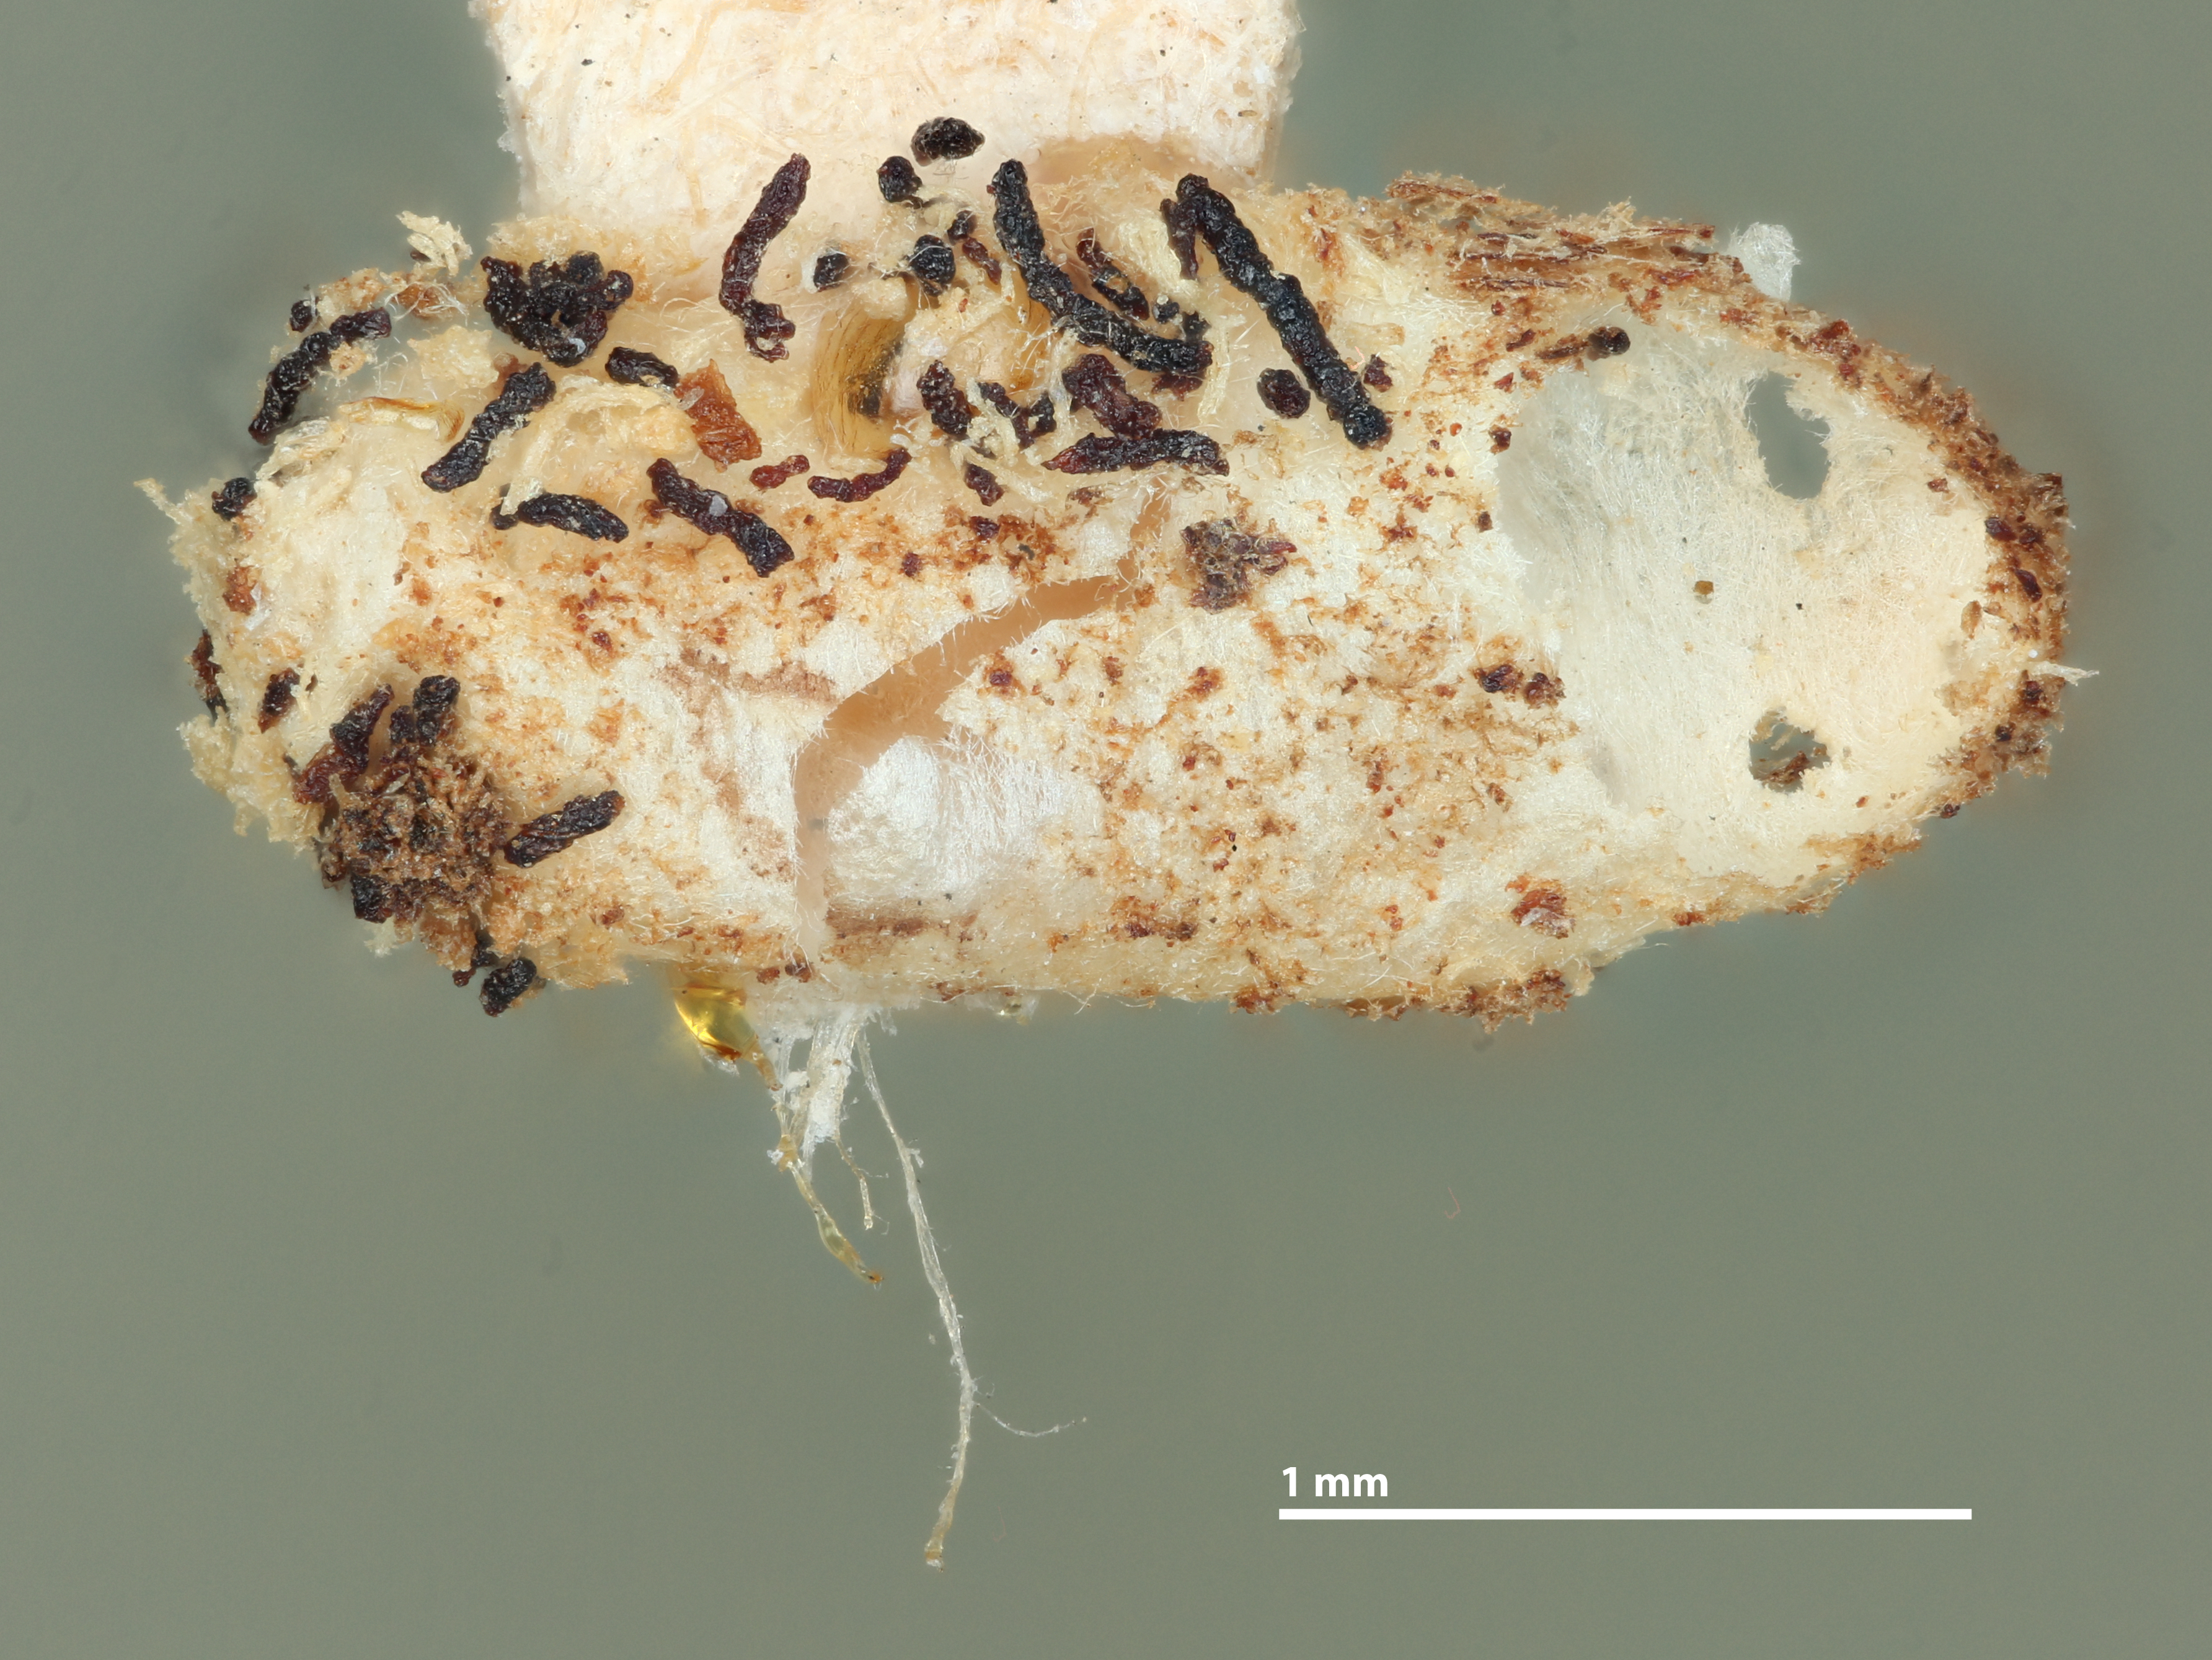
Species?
Caenophanes pityophthori
